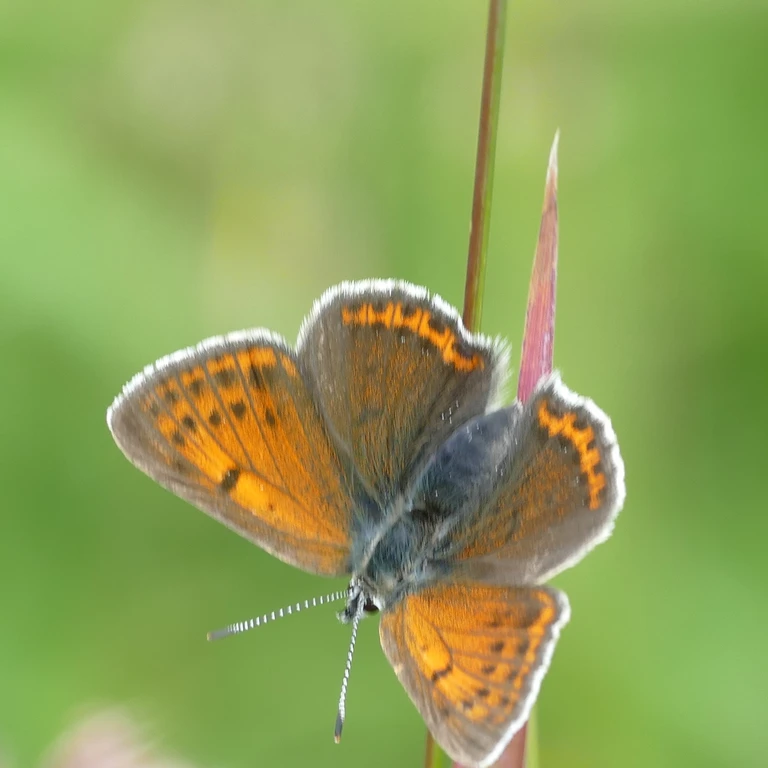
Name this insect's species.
Lycaena hippothoe (also Palaeochrysophanus hippothoe)
